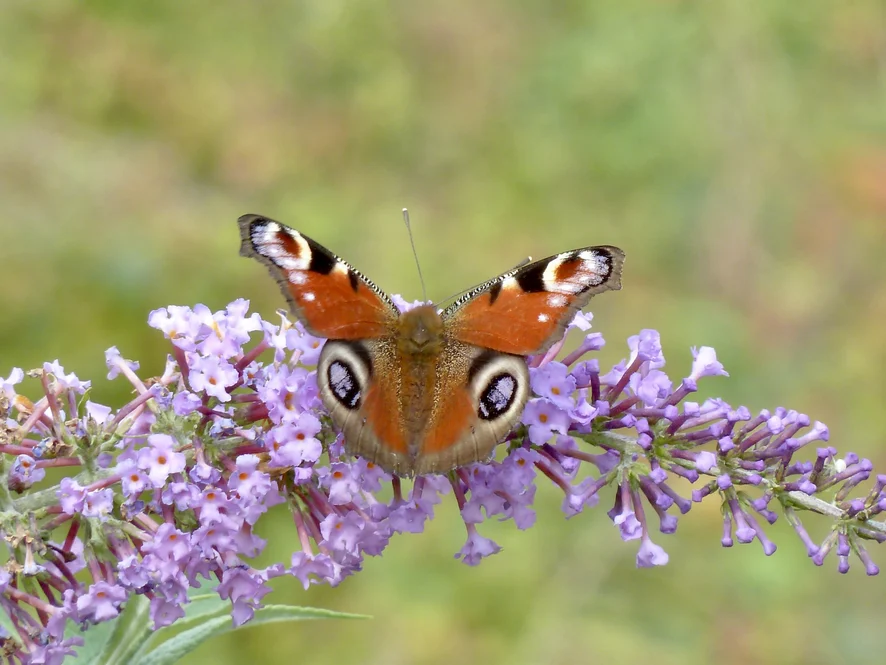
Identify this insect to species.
Aglais io
